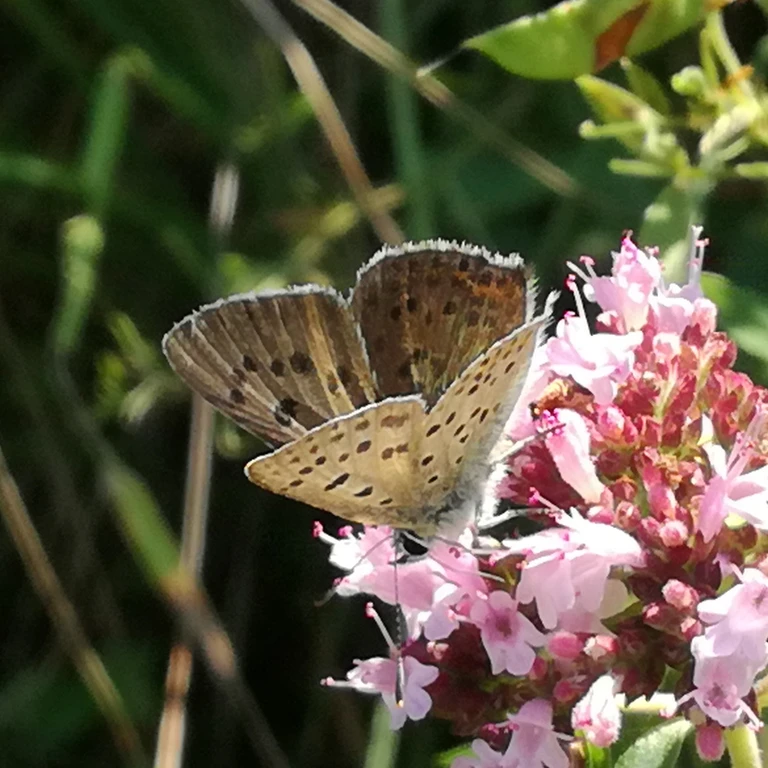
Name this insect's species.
Lycaena tityrus (also Loweia tityrus)
